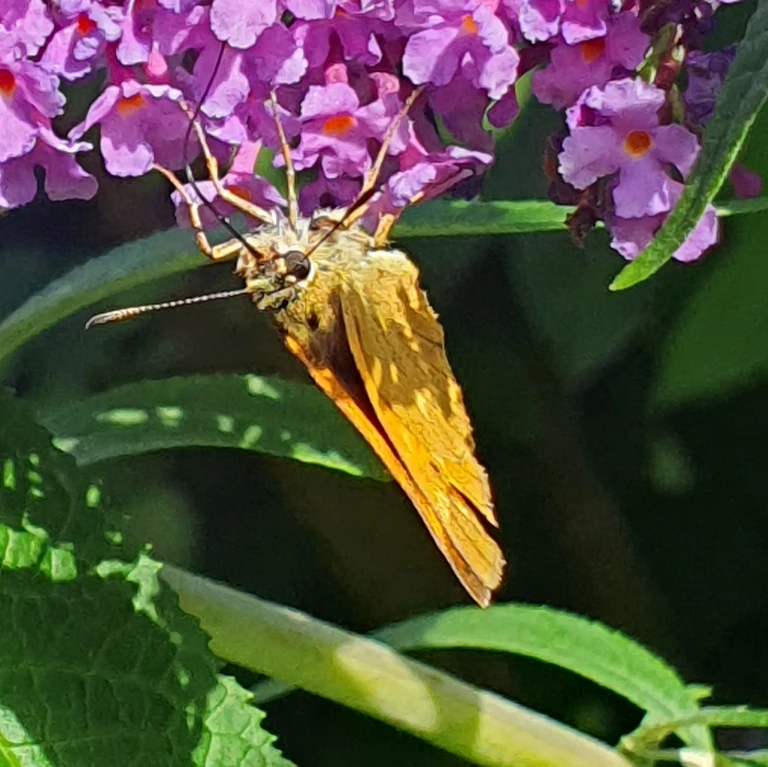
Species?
Ochlodes sylvanus (also Ochlodes venata)
